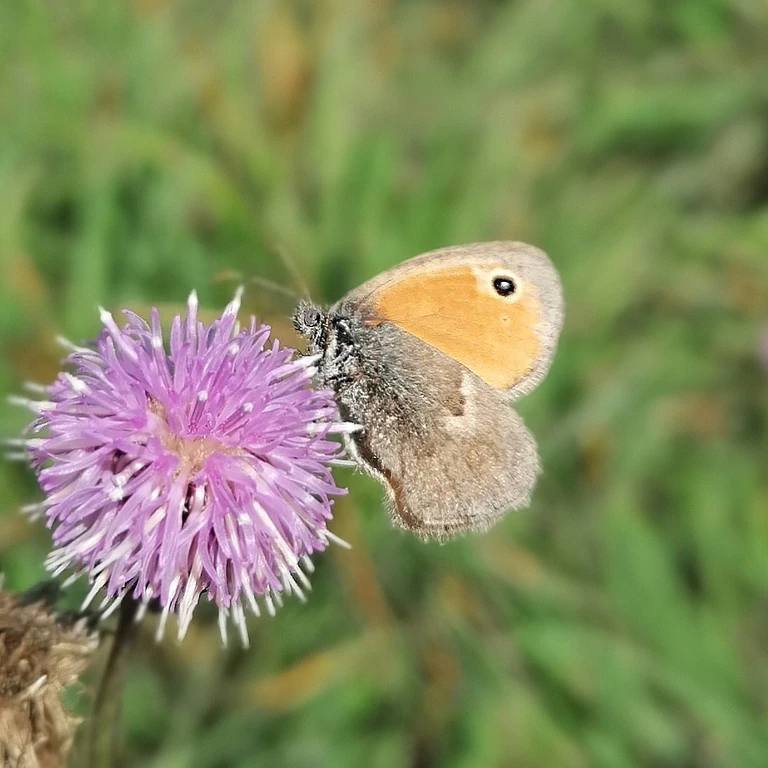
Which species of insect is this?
Coenonympha pamphilus
